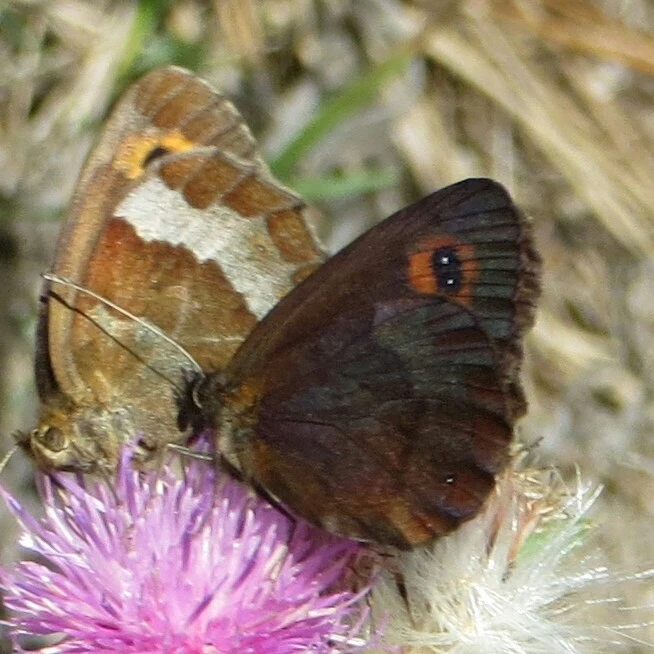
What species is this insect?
Erebia aethiops
